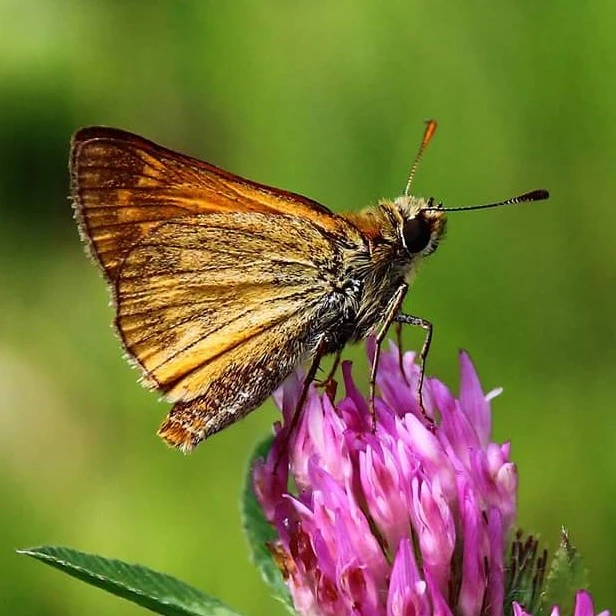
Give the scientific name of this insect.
Ochlodes sylvanus (also Ochlodes venata)
